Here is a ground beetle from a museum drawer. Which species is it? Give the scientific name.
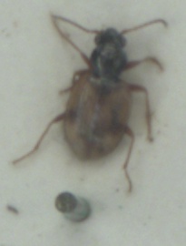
Bembidion pallidipenne
